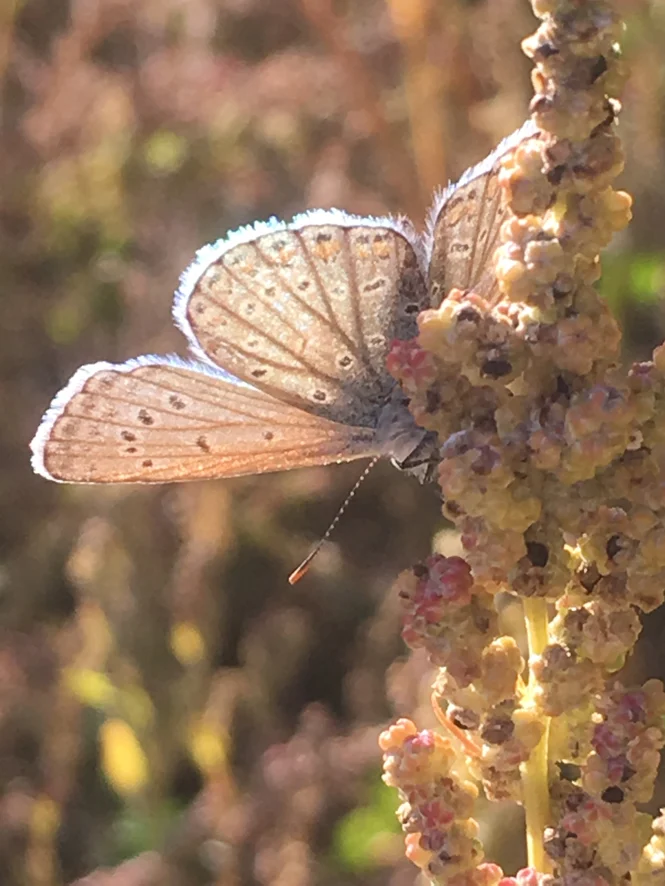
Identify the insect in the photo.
Polyommatus icarus
